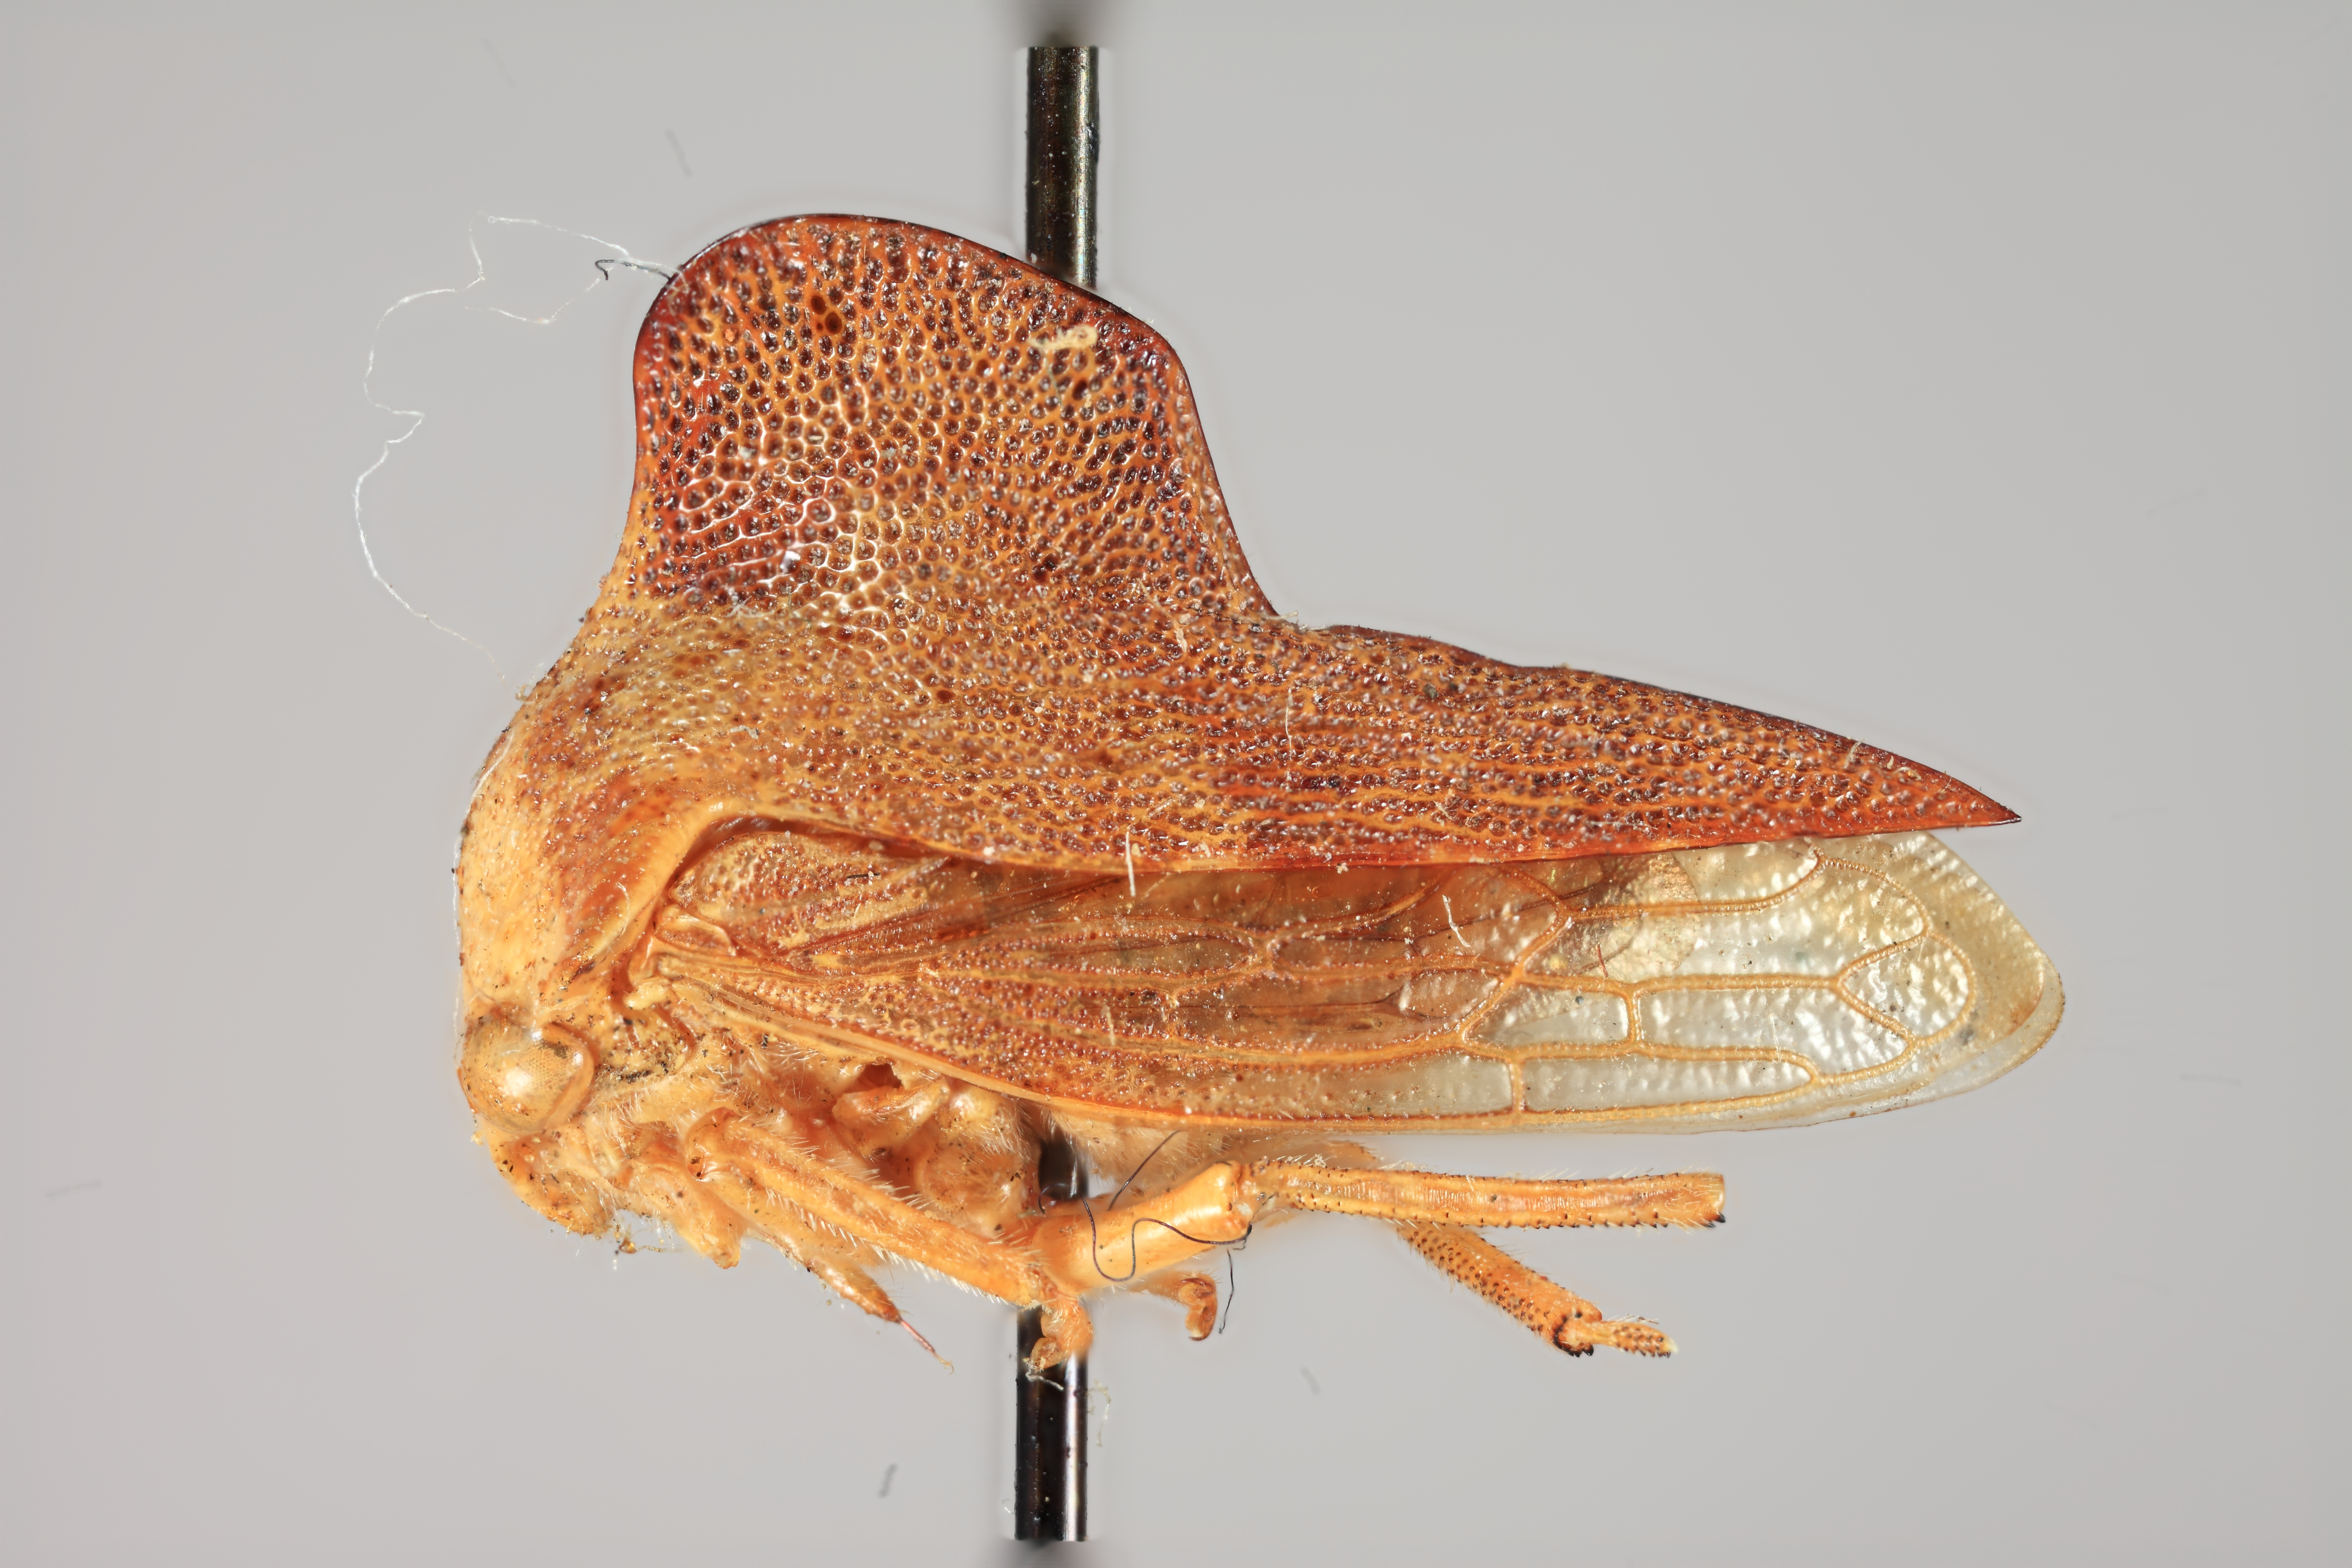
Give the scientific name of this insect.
Telamona pruinosa
